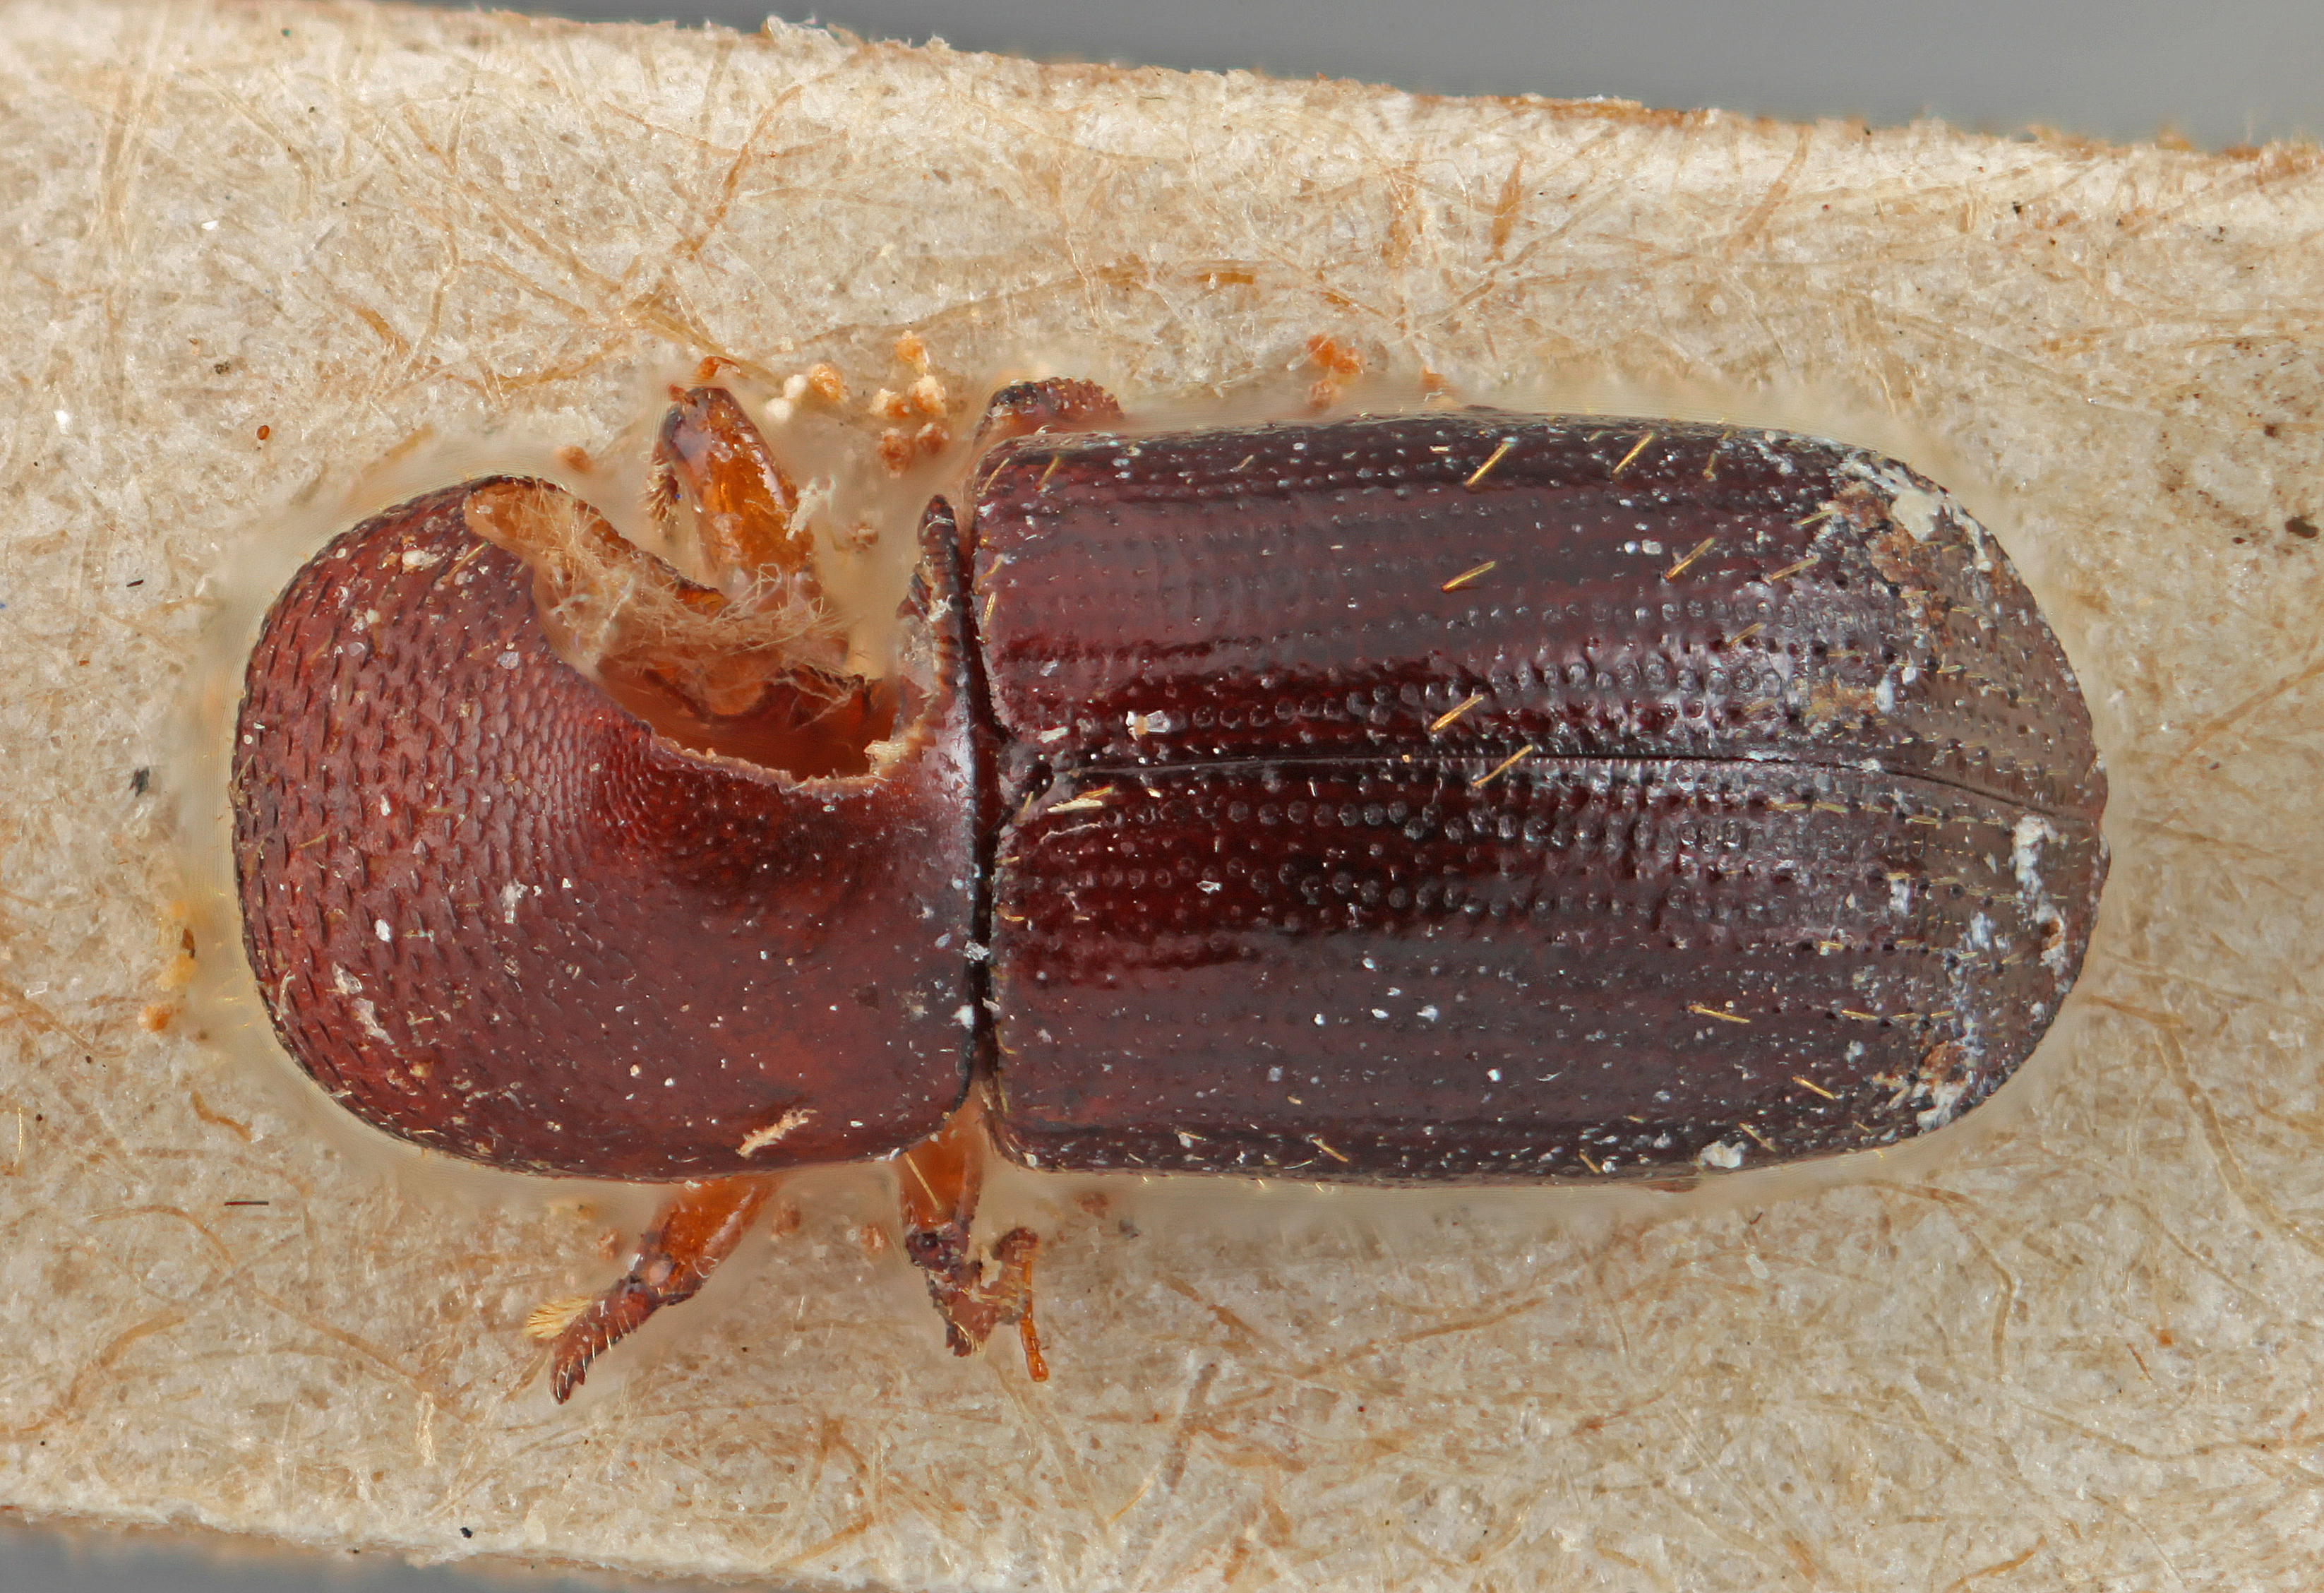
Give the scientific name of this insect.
Xyleborus discretus
